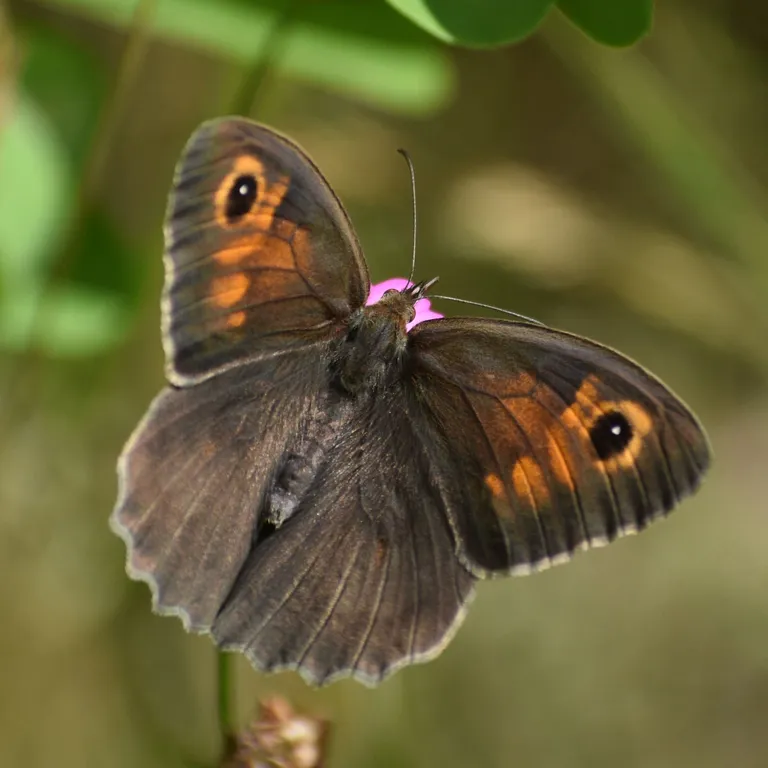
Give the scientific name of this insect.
Maniola jurtina
